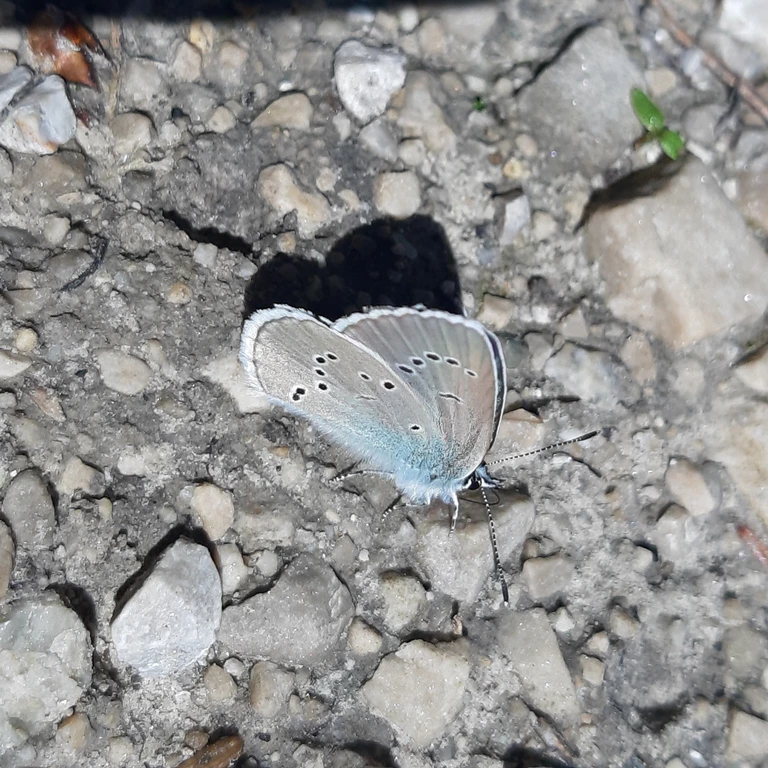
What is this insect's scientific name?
Cyaniris semiargus
